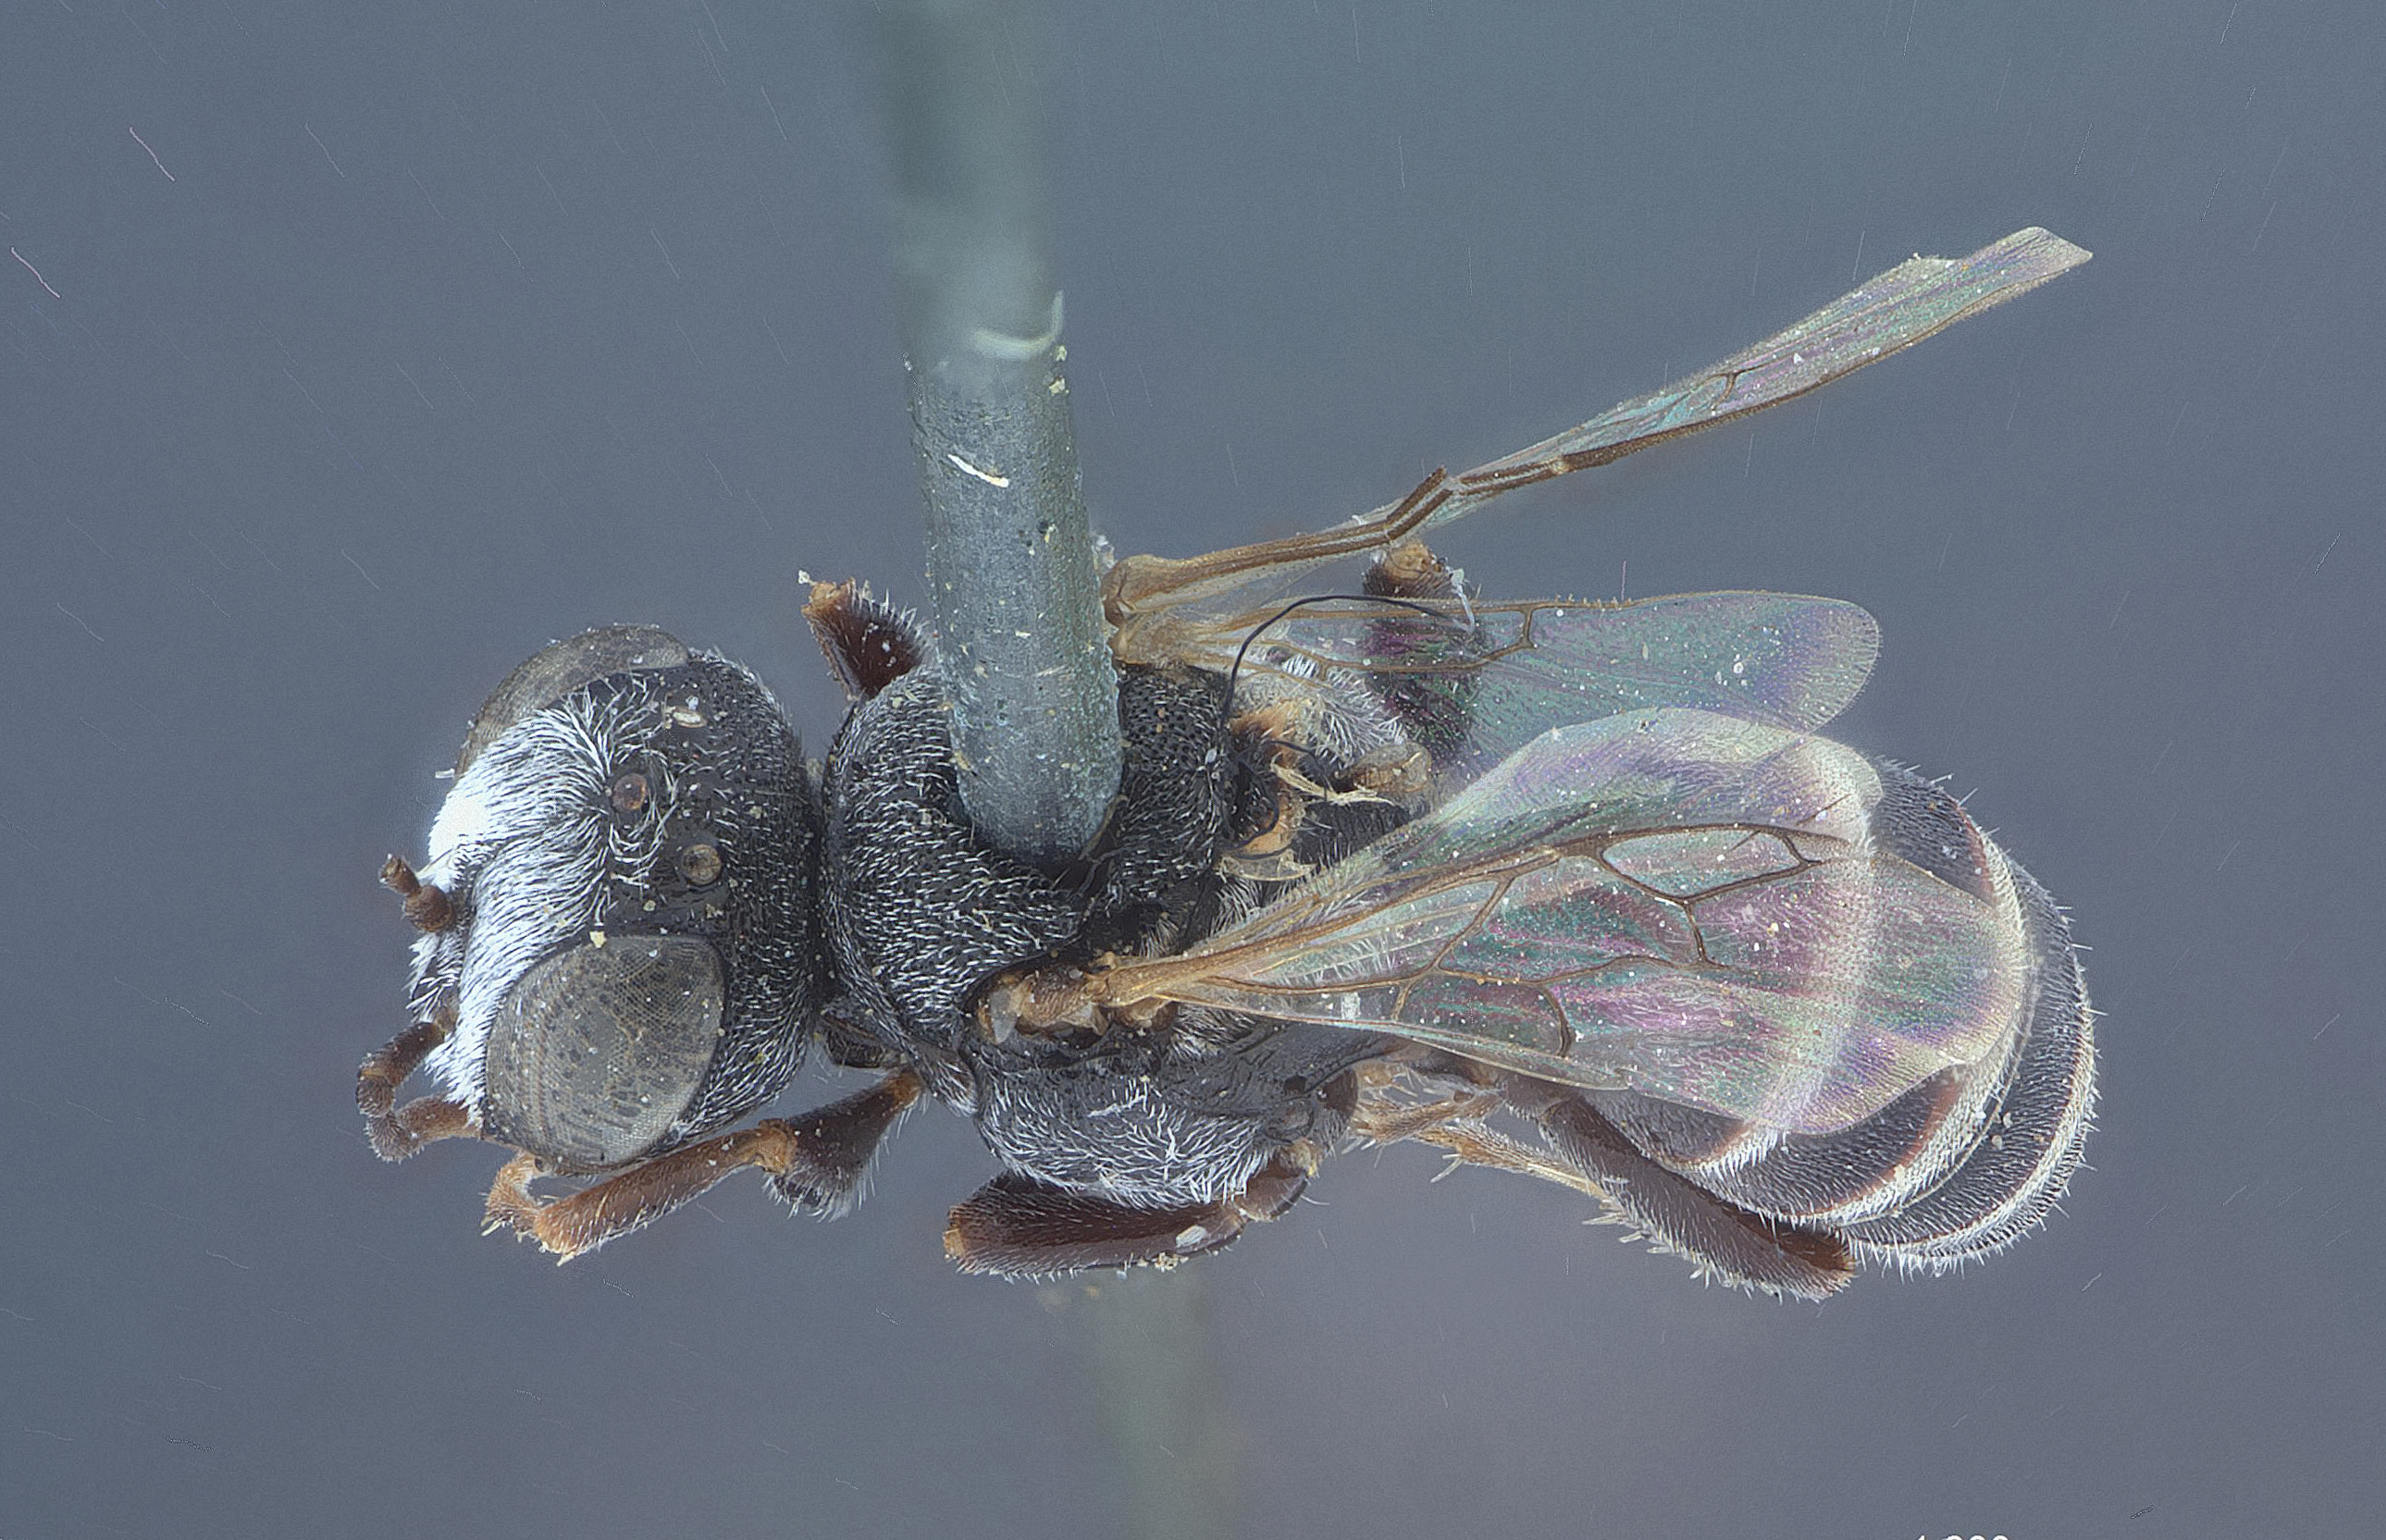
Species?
Oxybelus robertsonii
